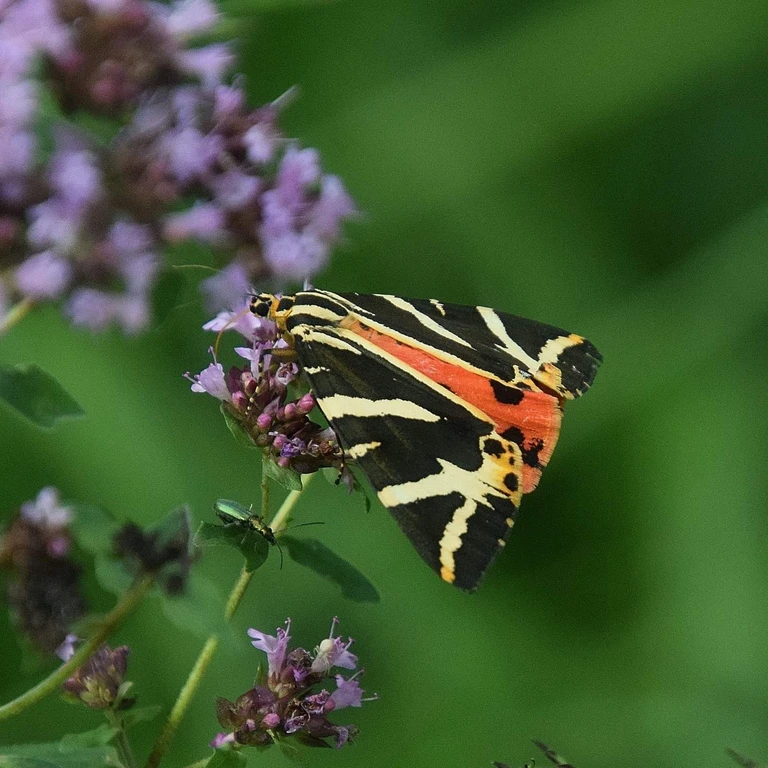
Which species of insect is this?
Euplagia quadripunctaria
